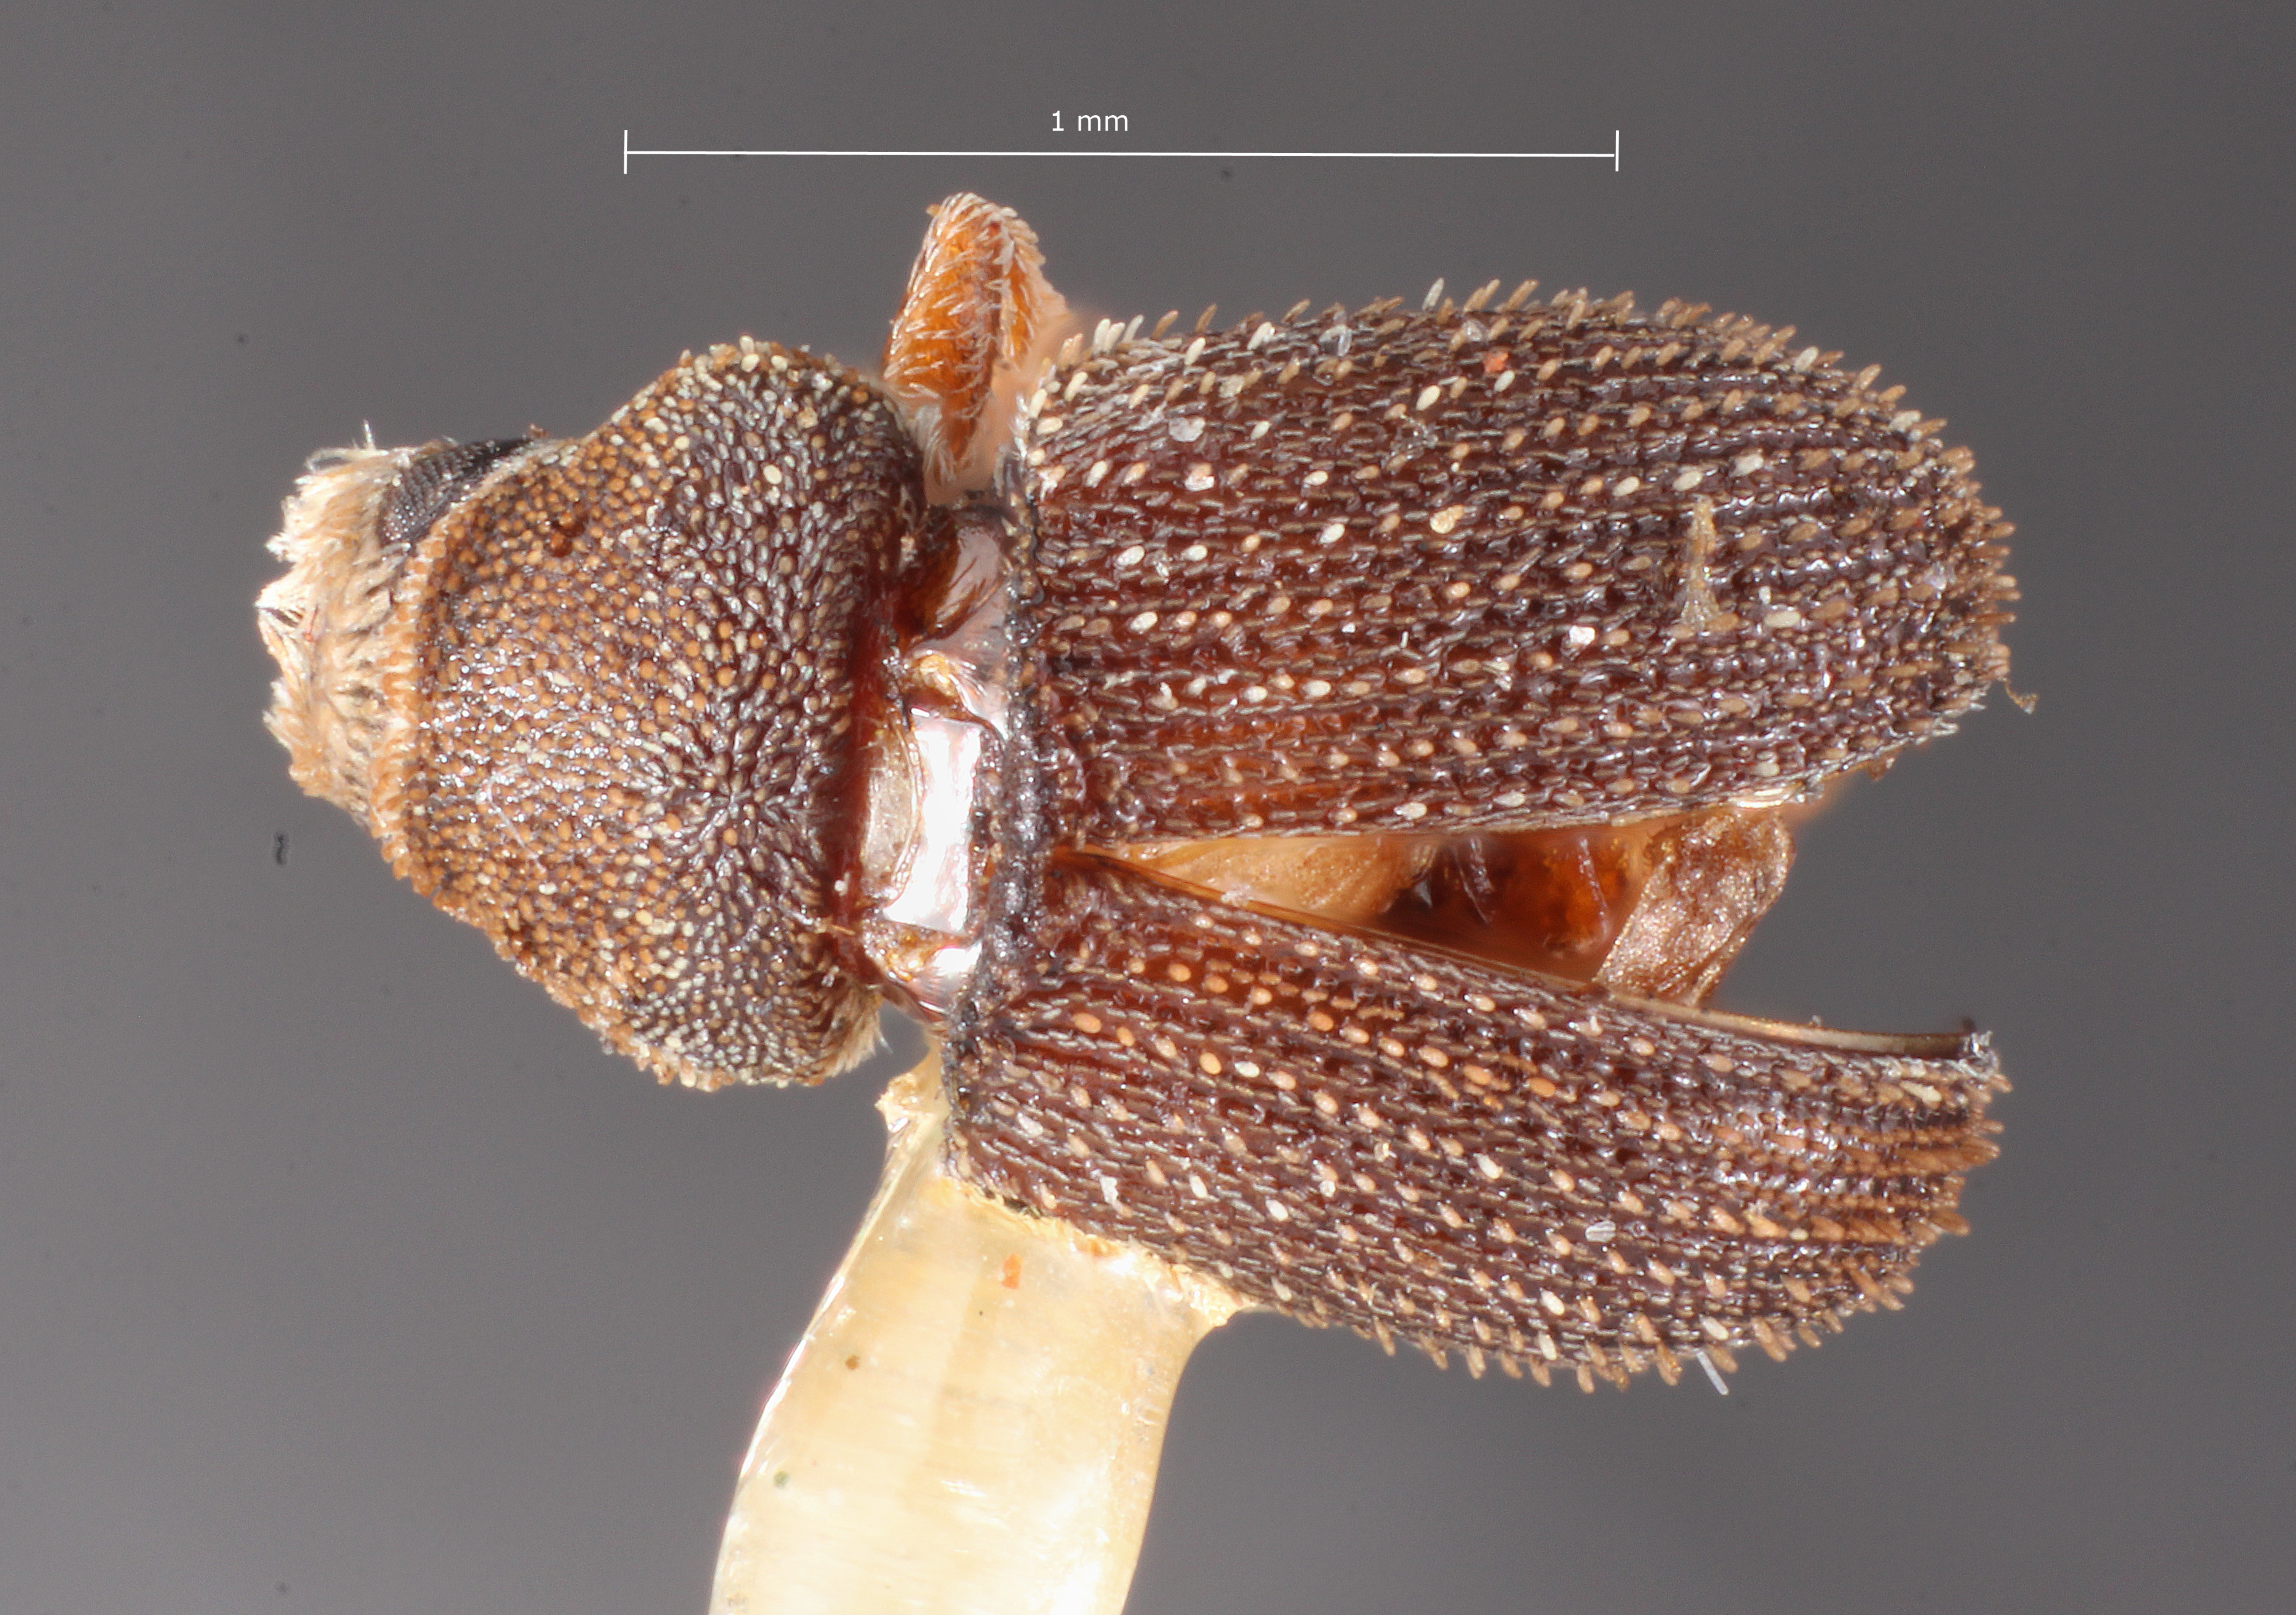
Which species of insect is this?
Renocis fuscus
